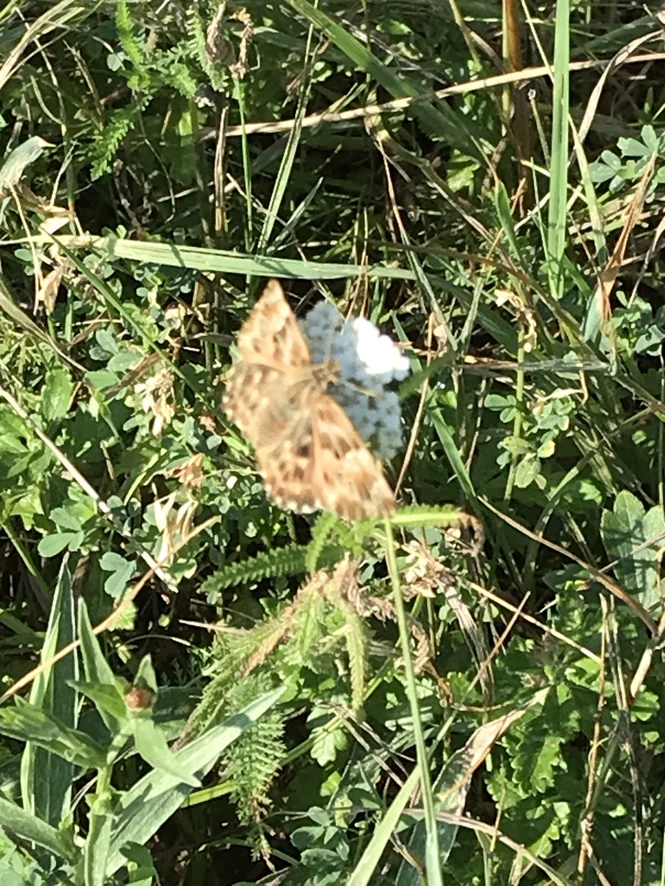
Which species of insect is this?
Carcharodus alceae
